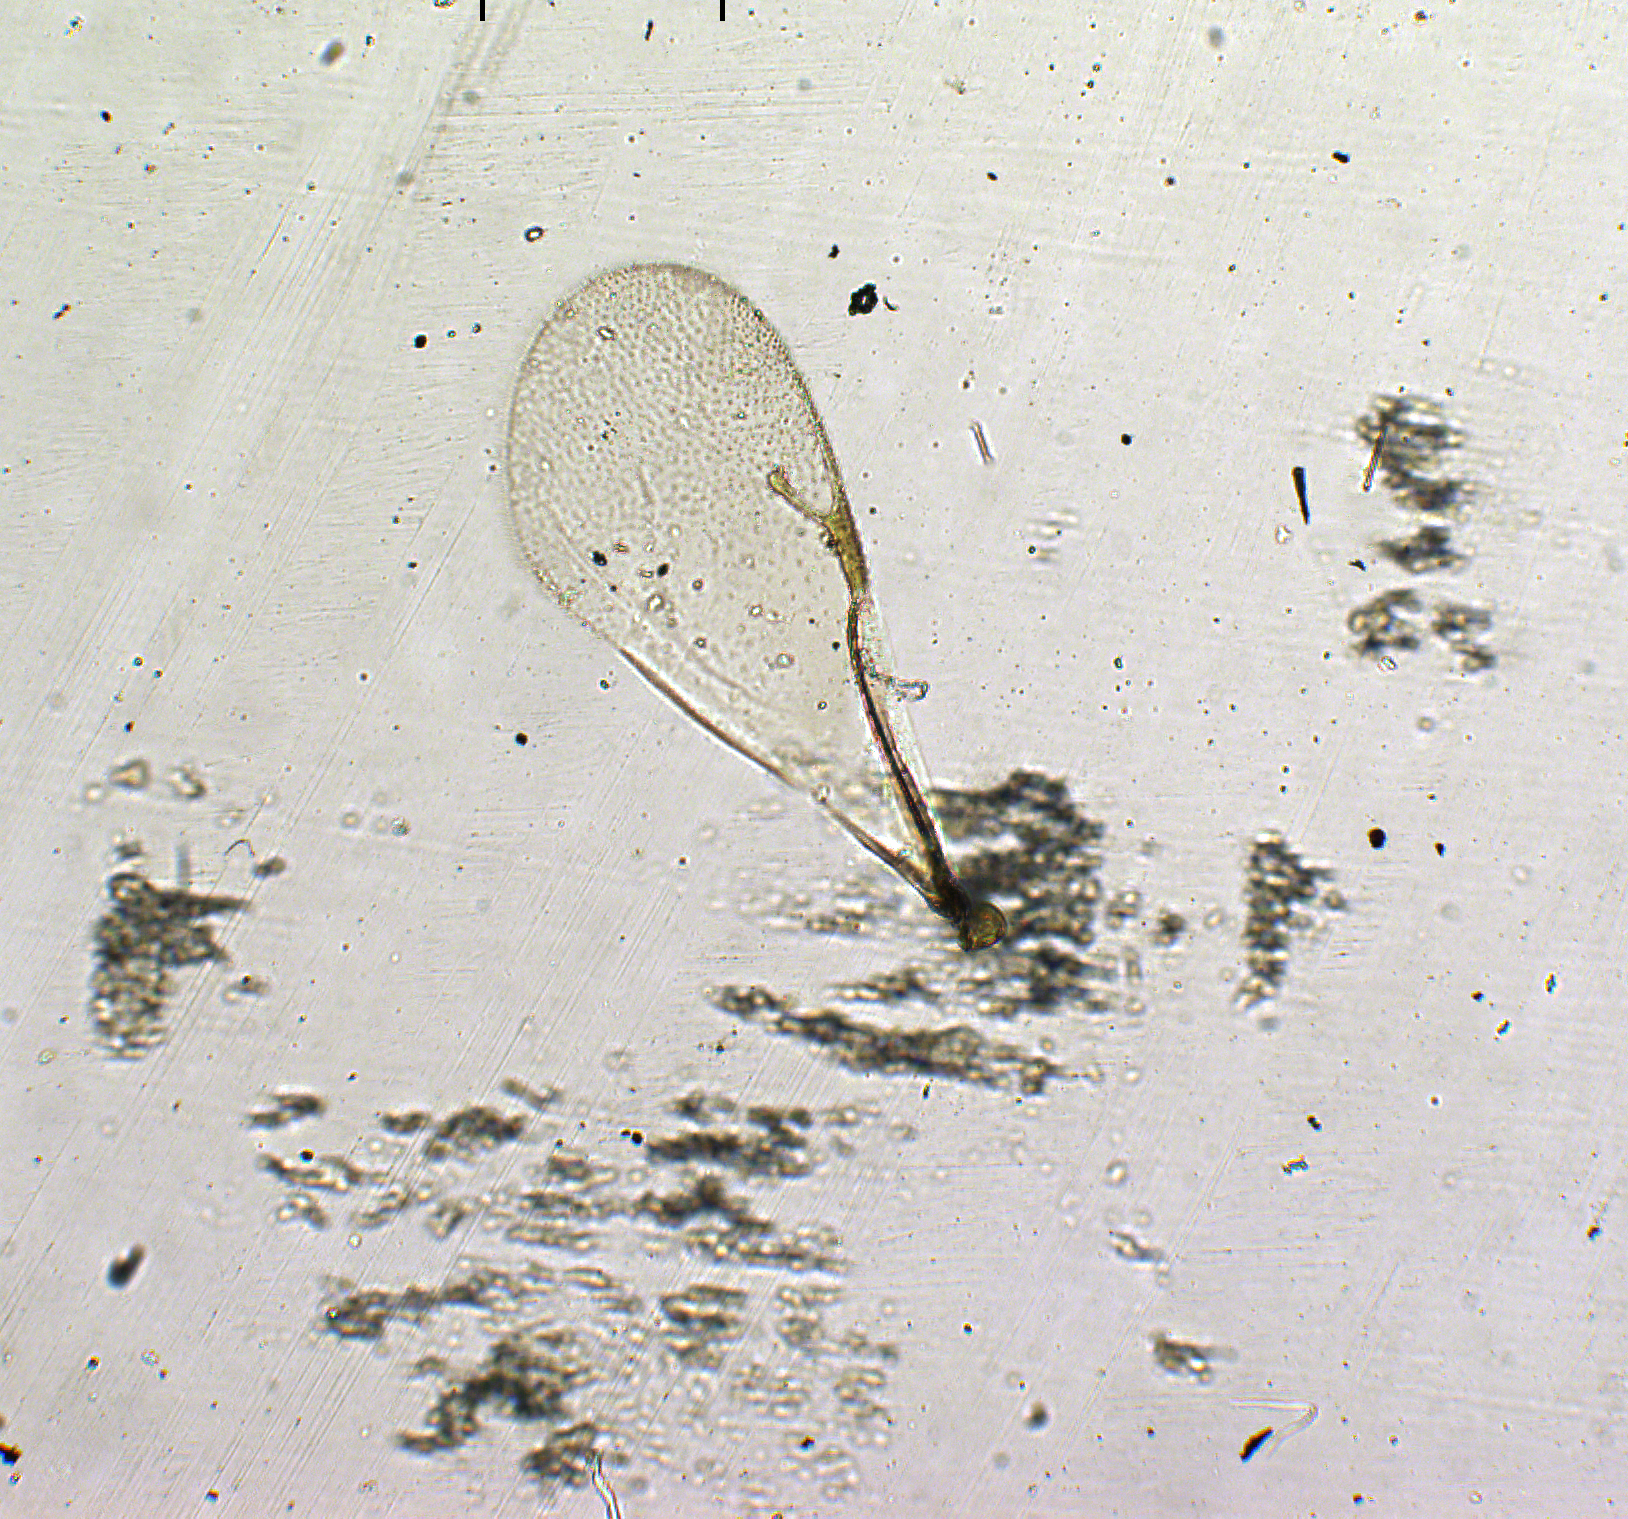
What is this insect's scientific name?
Pachyneuron bakrotus
